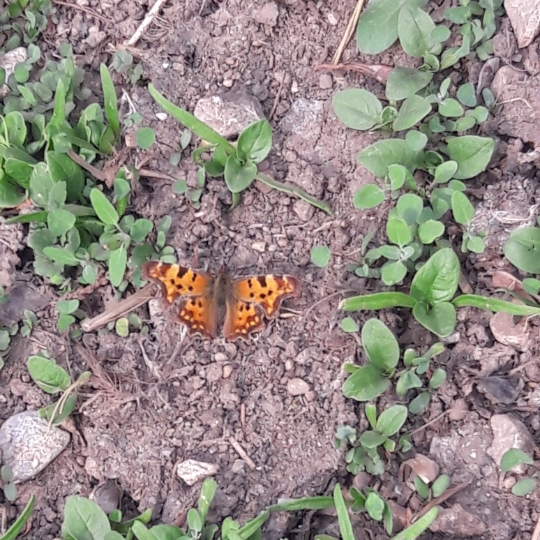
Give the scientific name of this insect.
Polygonia c-album
